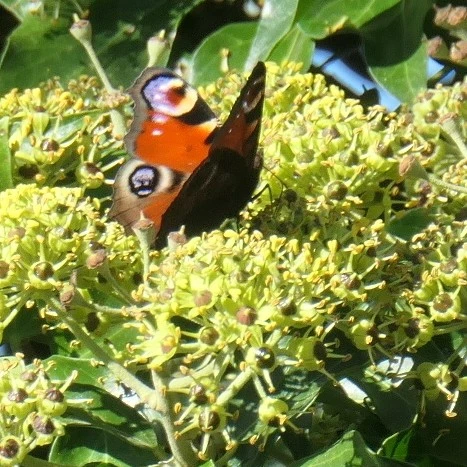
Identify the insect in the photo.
Aglais io
